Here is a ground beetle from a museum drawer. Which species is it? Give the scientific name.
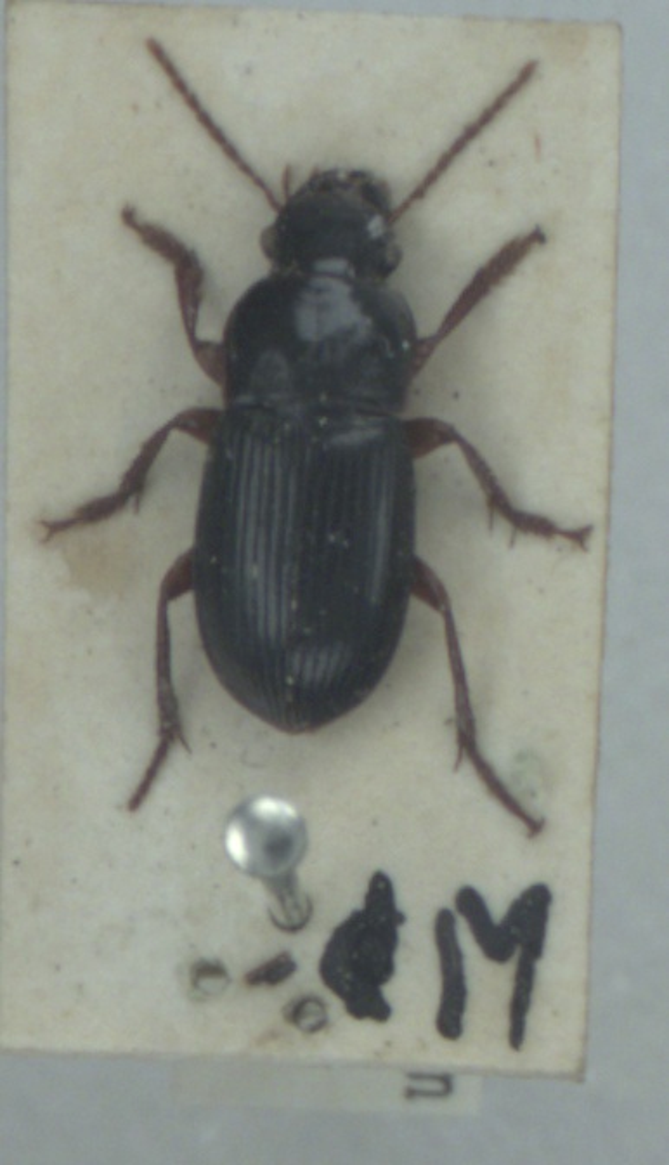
Harpalus latus
